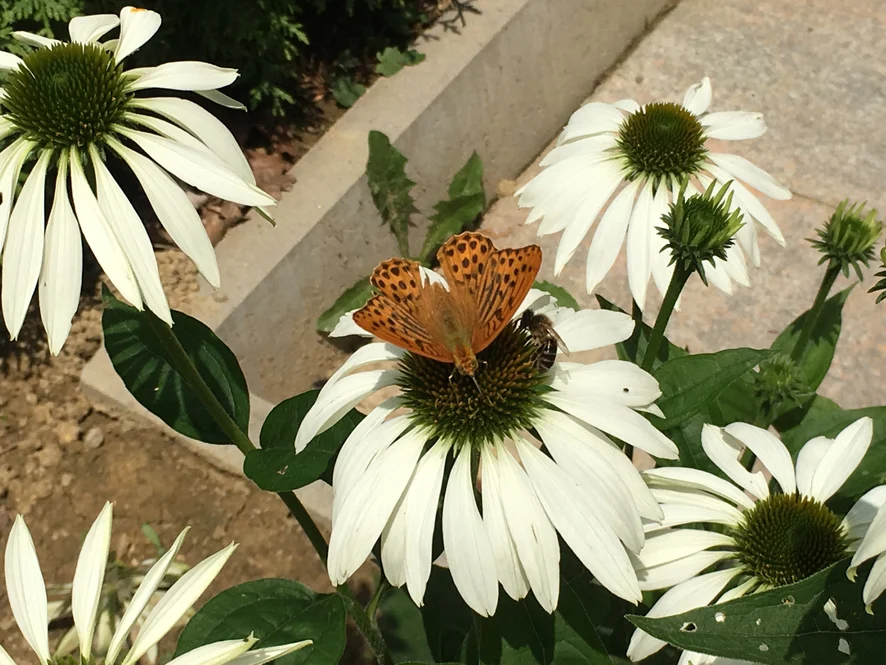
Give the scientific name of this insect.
Argynnis paphia
